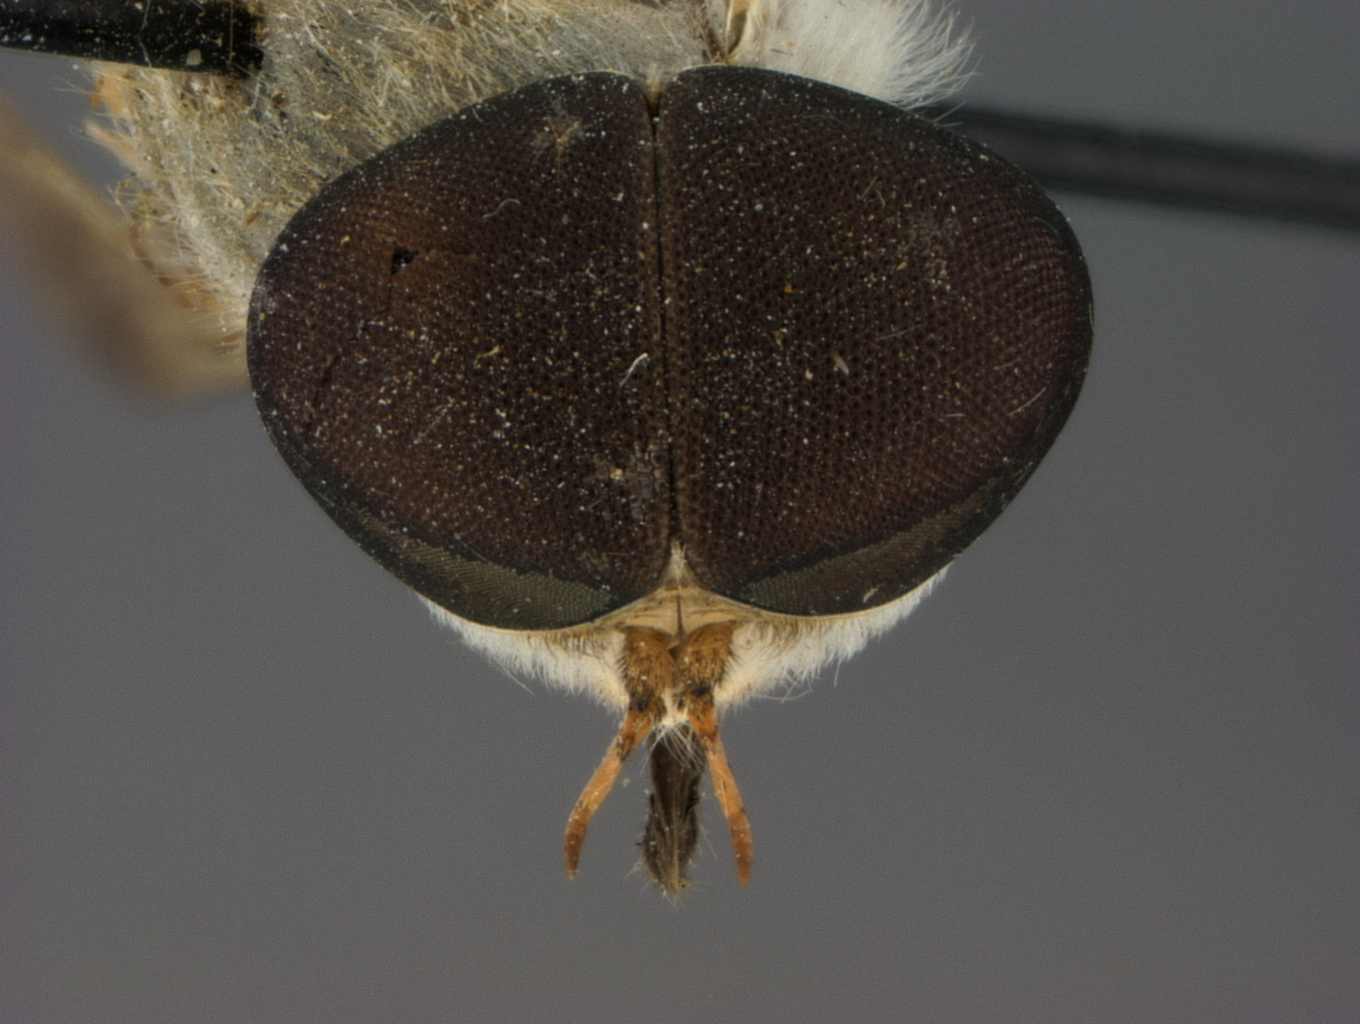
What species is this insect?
Tabanus vittiger
